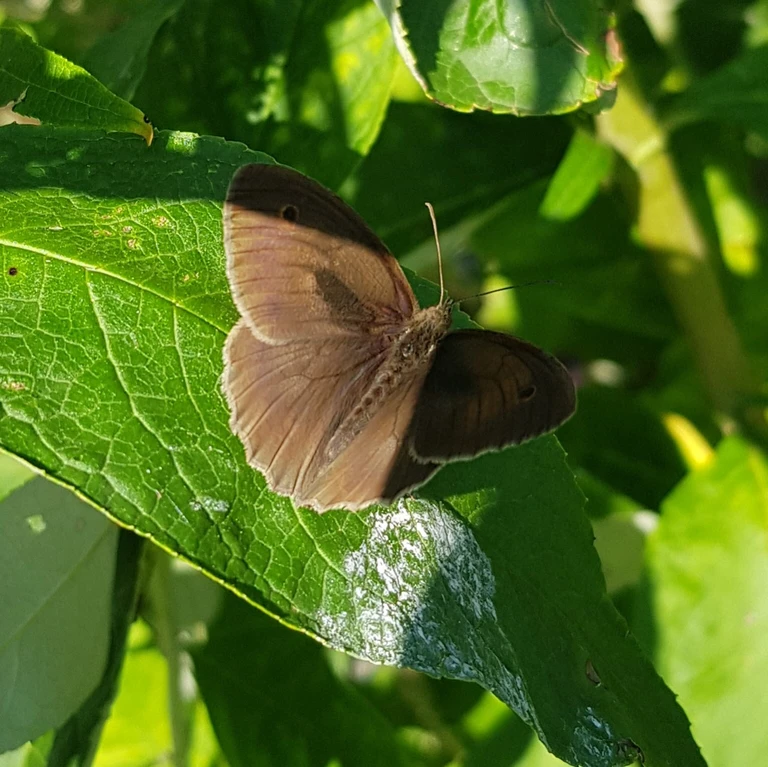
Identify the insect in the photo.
Maniola jurtina
